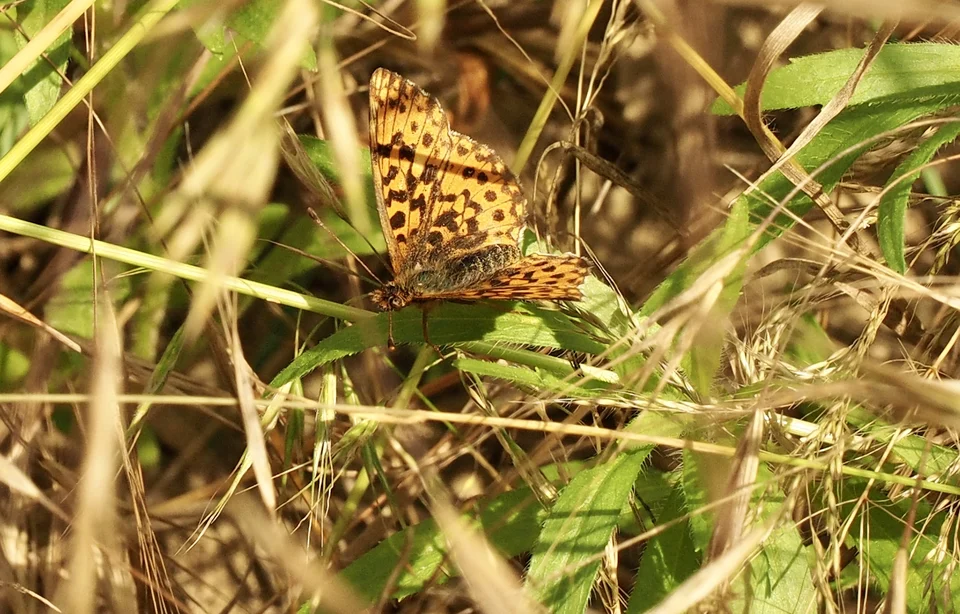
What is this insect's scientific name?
Boloria dia
